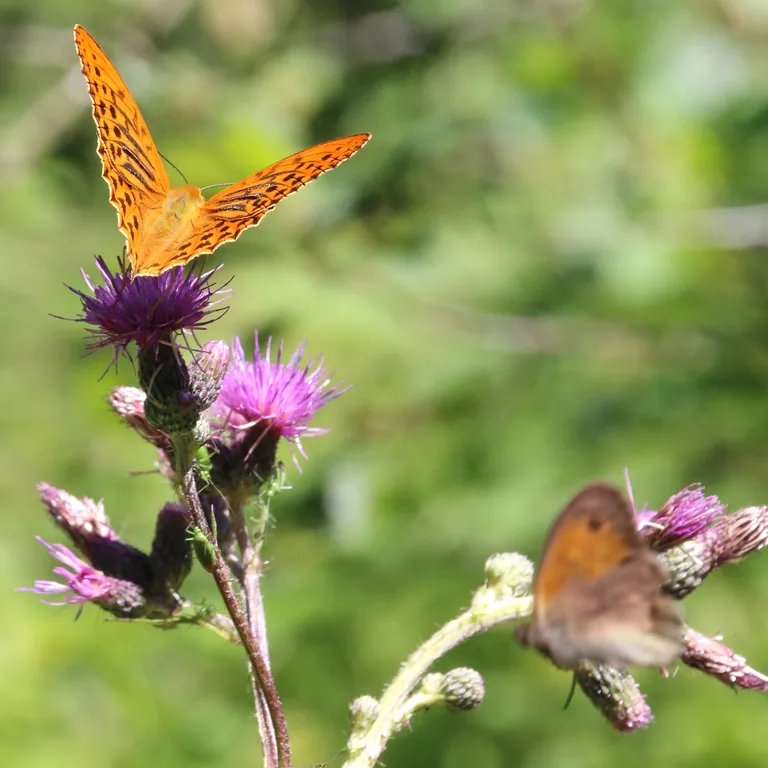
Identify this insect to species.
Argynnis paphia
